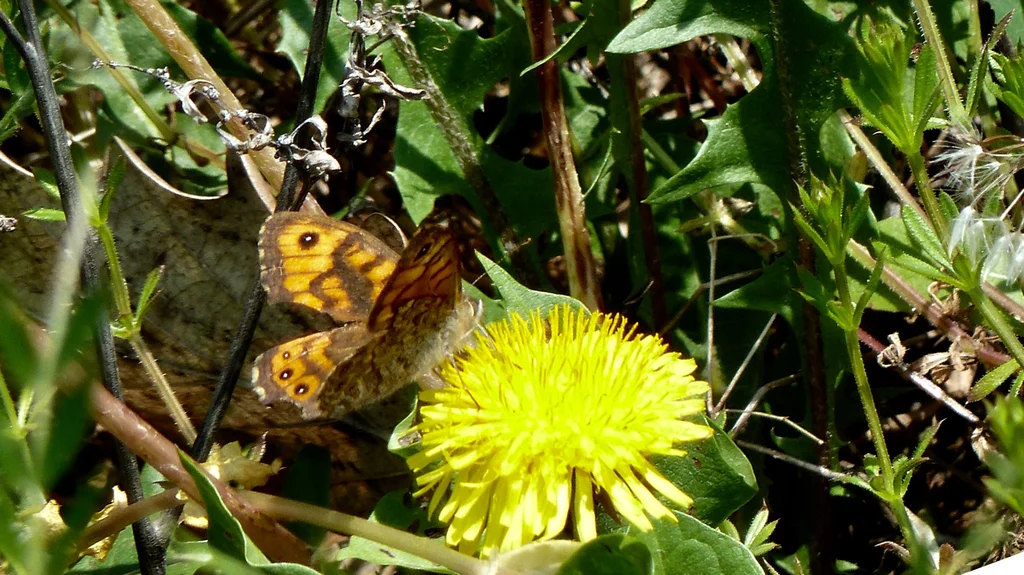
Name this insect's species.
Lasiommata megera (also Pararge megera)
